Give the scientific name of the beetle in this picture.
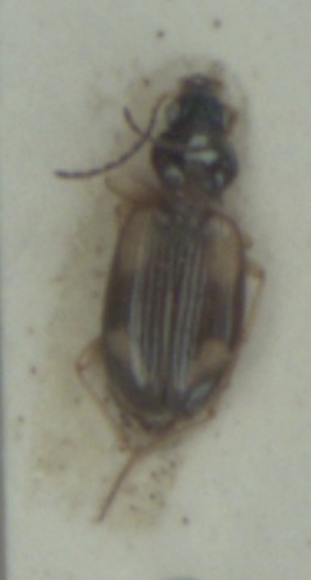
Bembidion tetracolum
